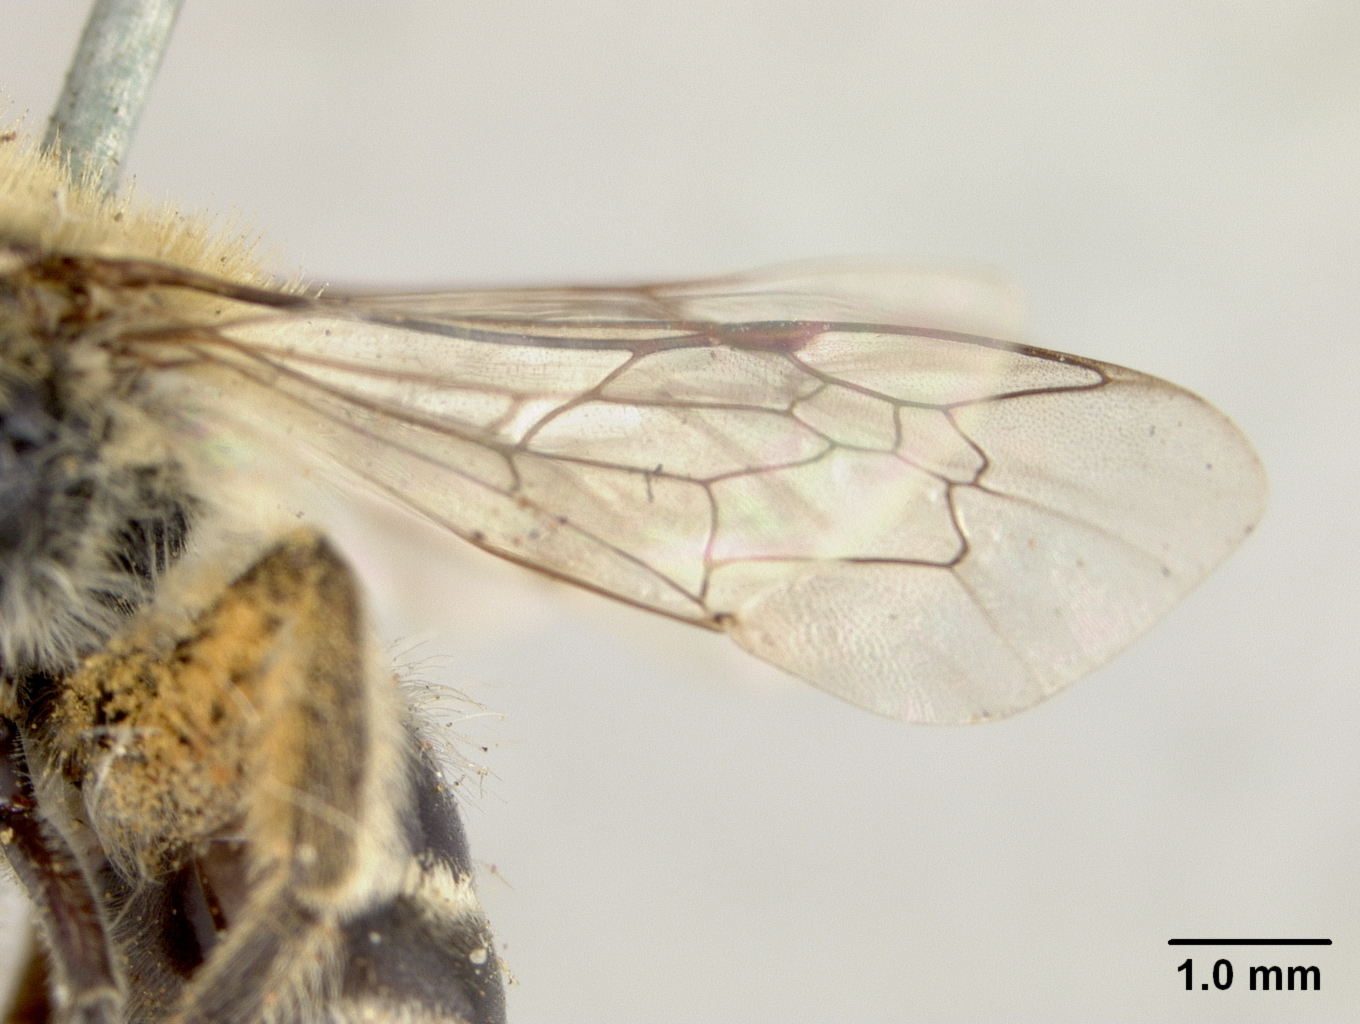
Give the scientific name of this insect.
Colletes kincaidii
